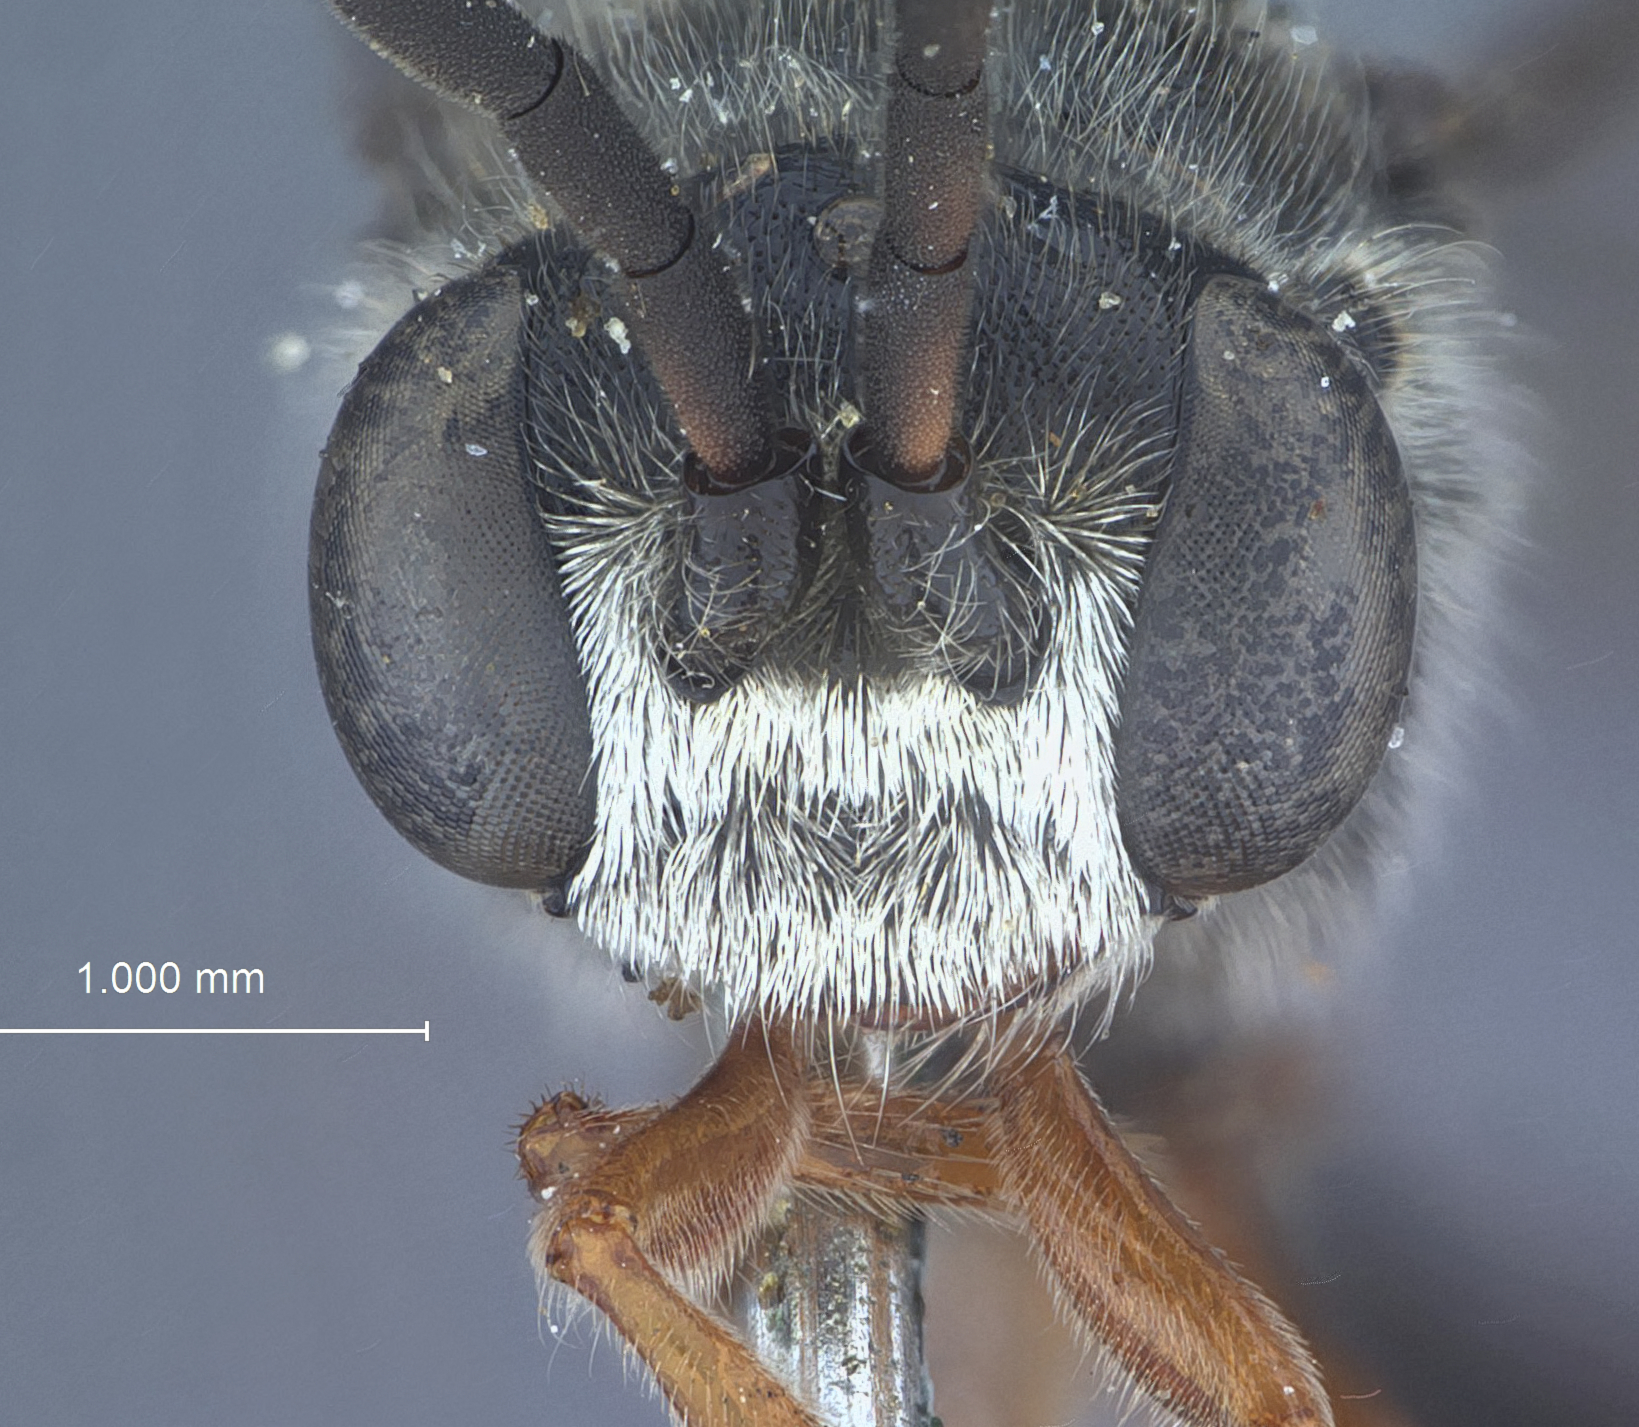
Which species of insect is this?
Mimesa bakeri
